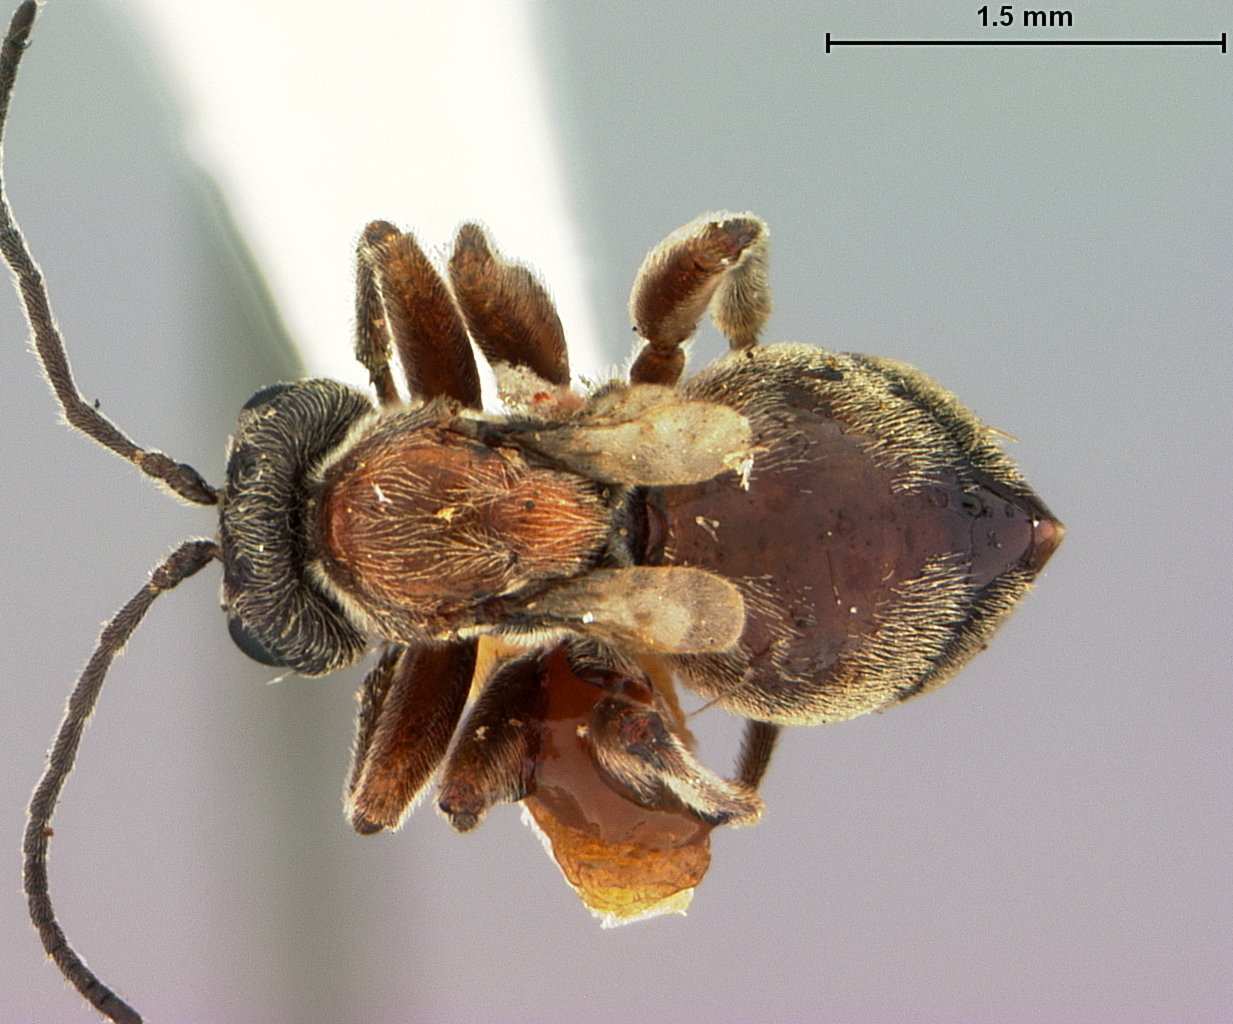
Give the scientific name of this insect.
Acraspis alaria
